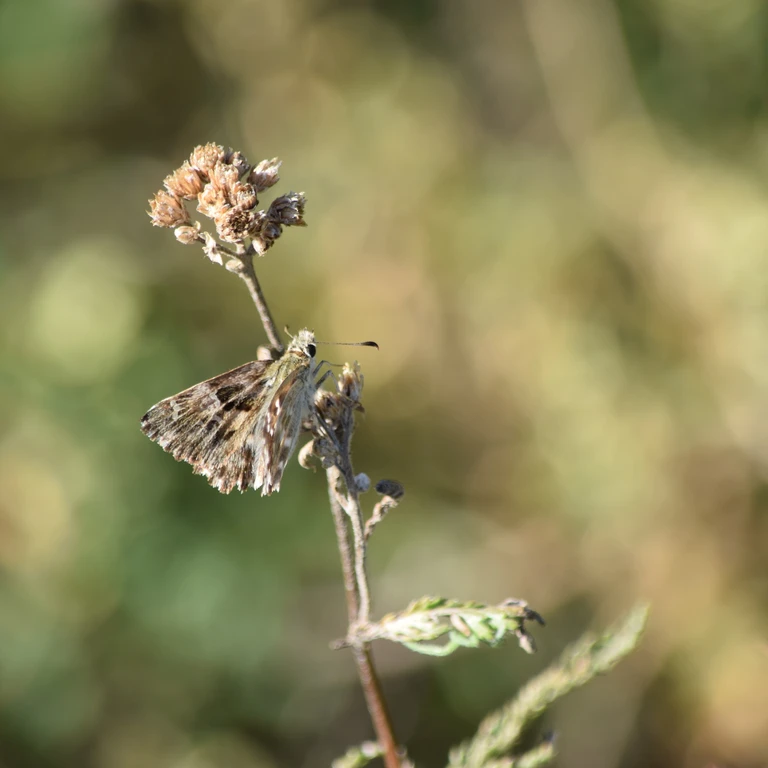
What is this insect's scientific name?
Carcharodus alceae
